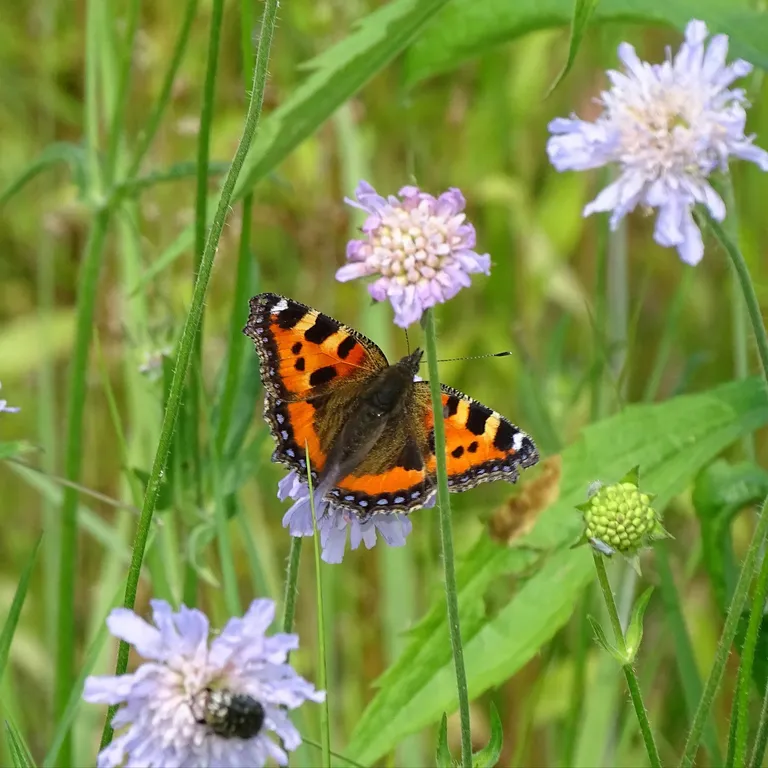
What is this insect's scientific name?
Aglais urticae
